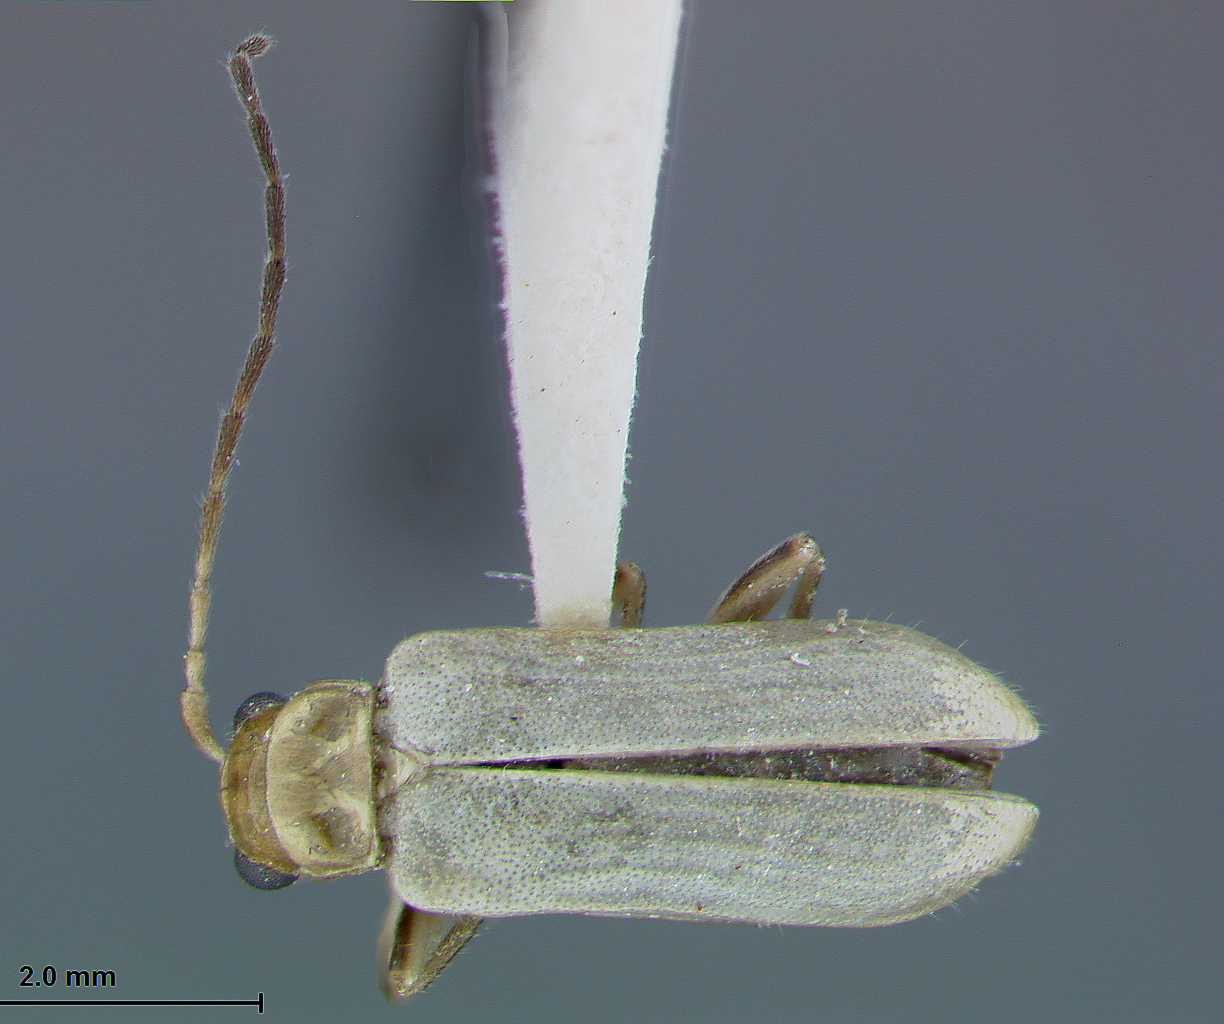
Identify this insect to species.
Hoplasoma minor
